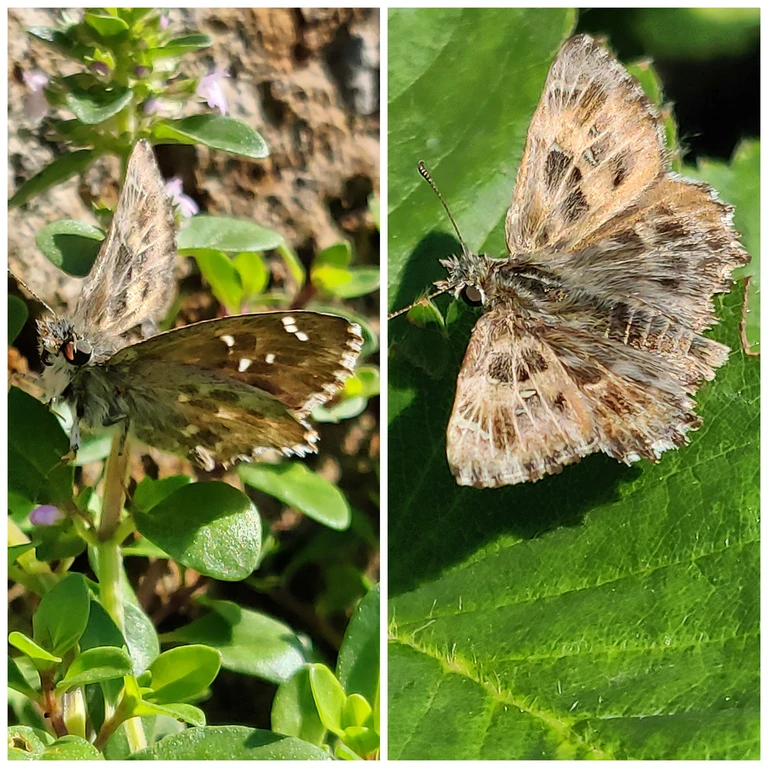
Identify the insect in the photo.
Carcharodus alceae
